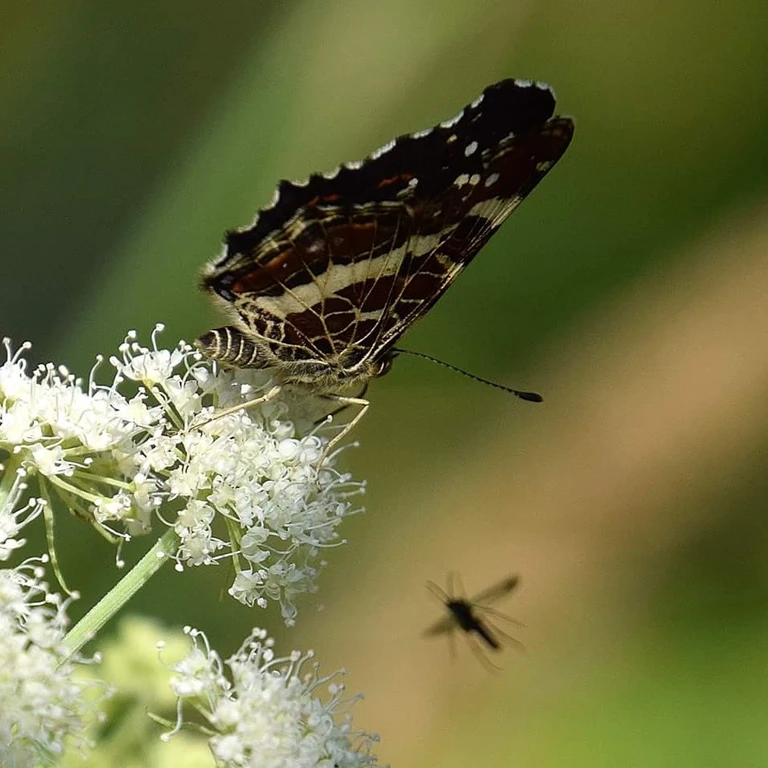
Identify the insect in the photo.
Araschnia levana
